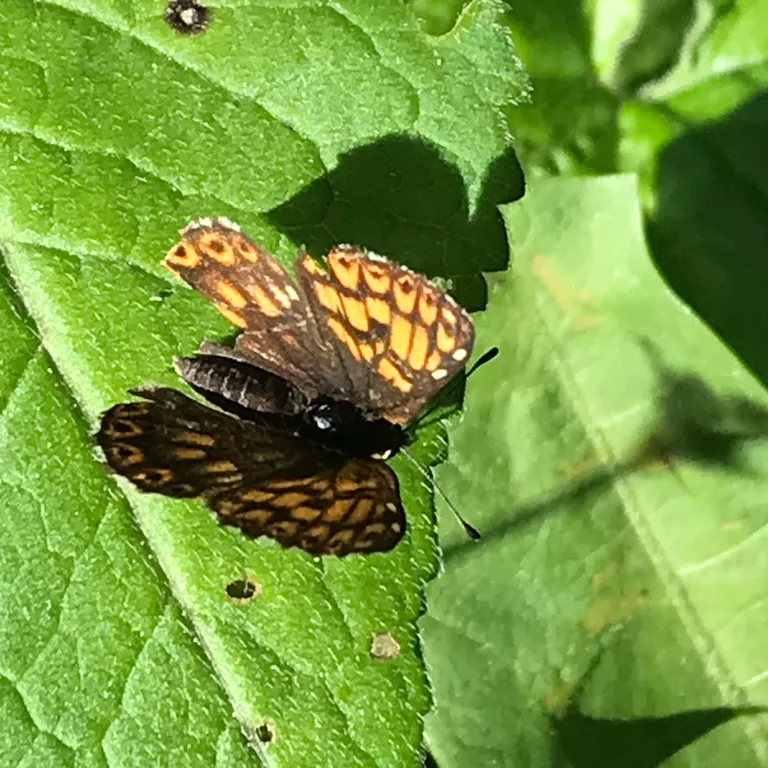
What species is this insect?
Hamearis lucina
